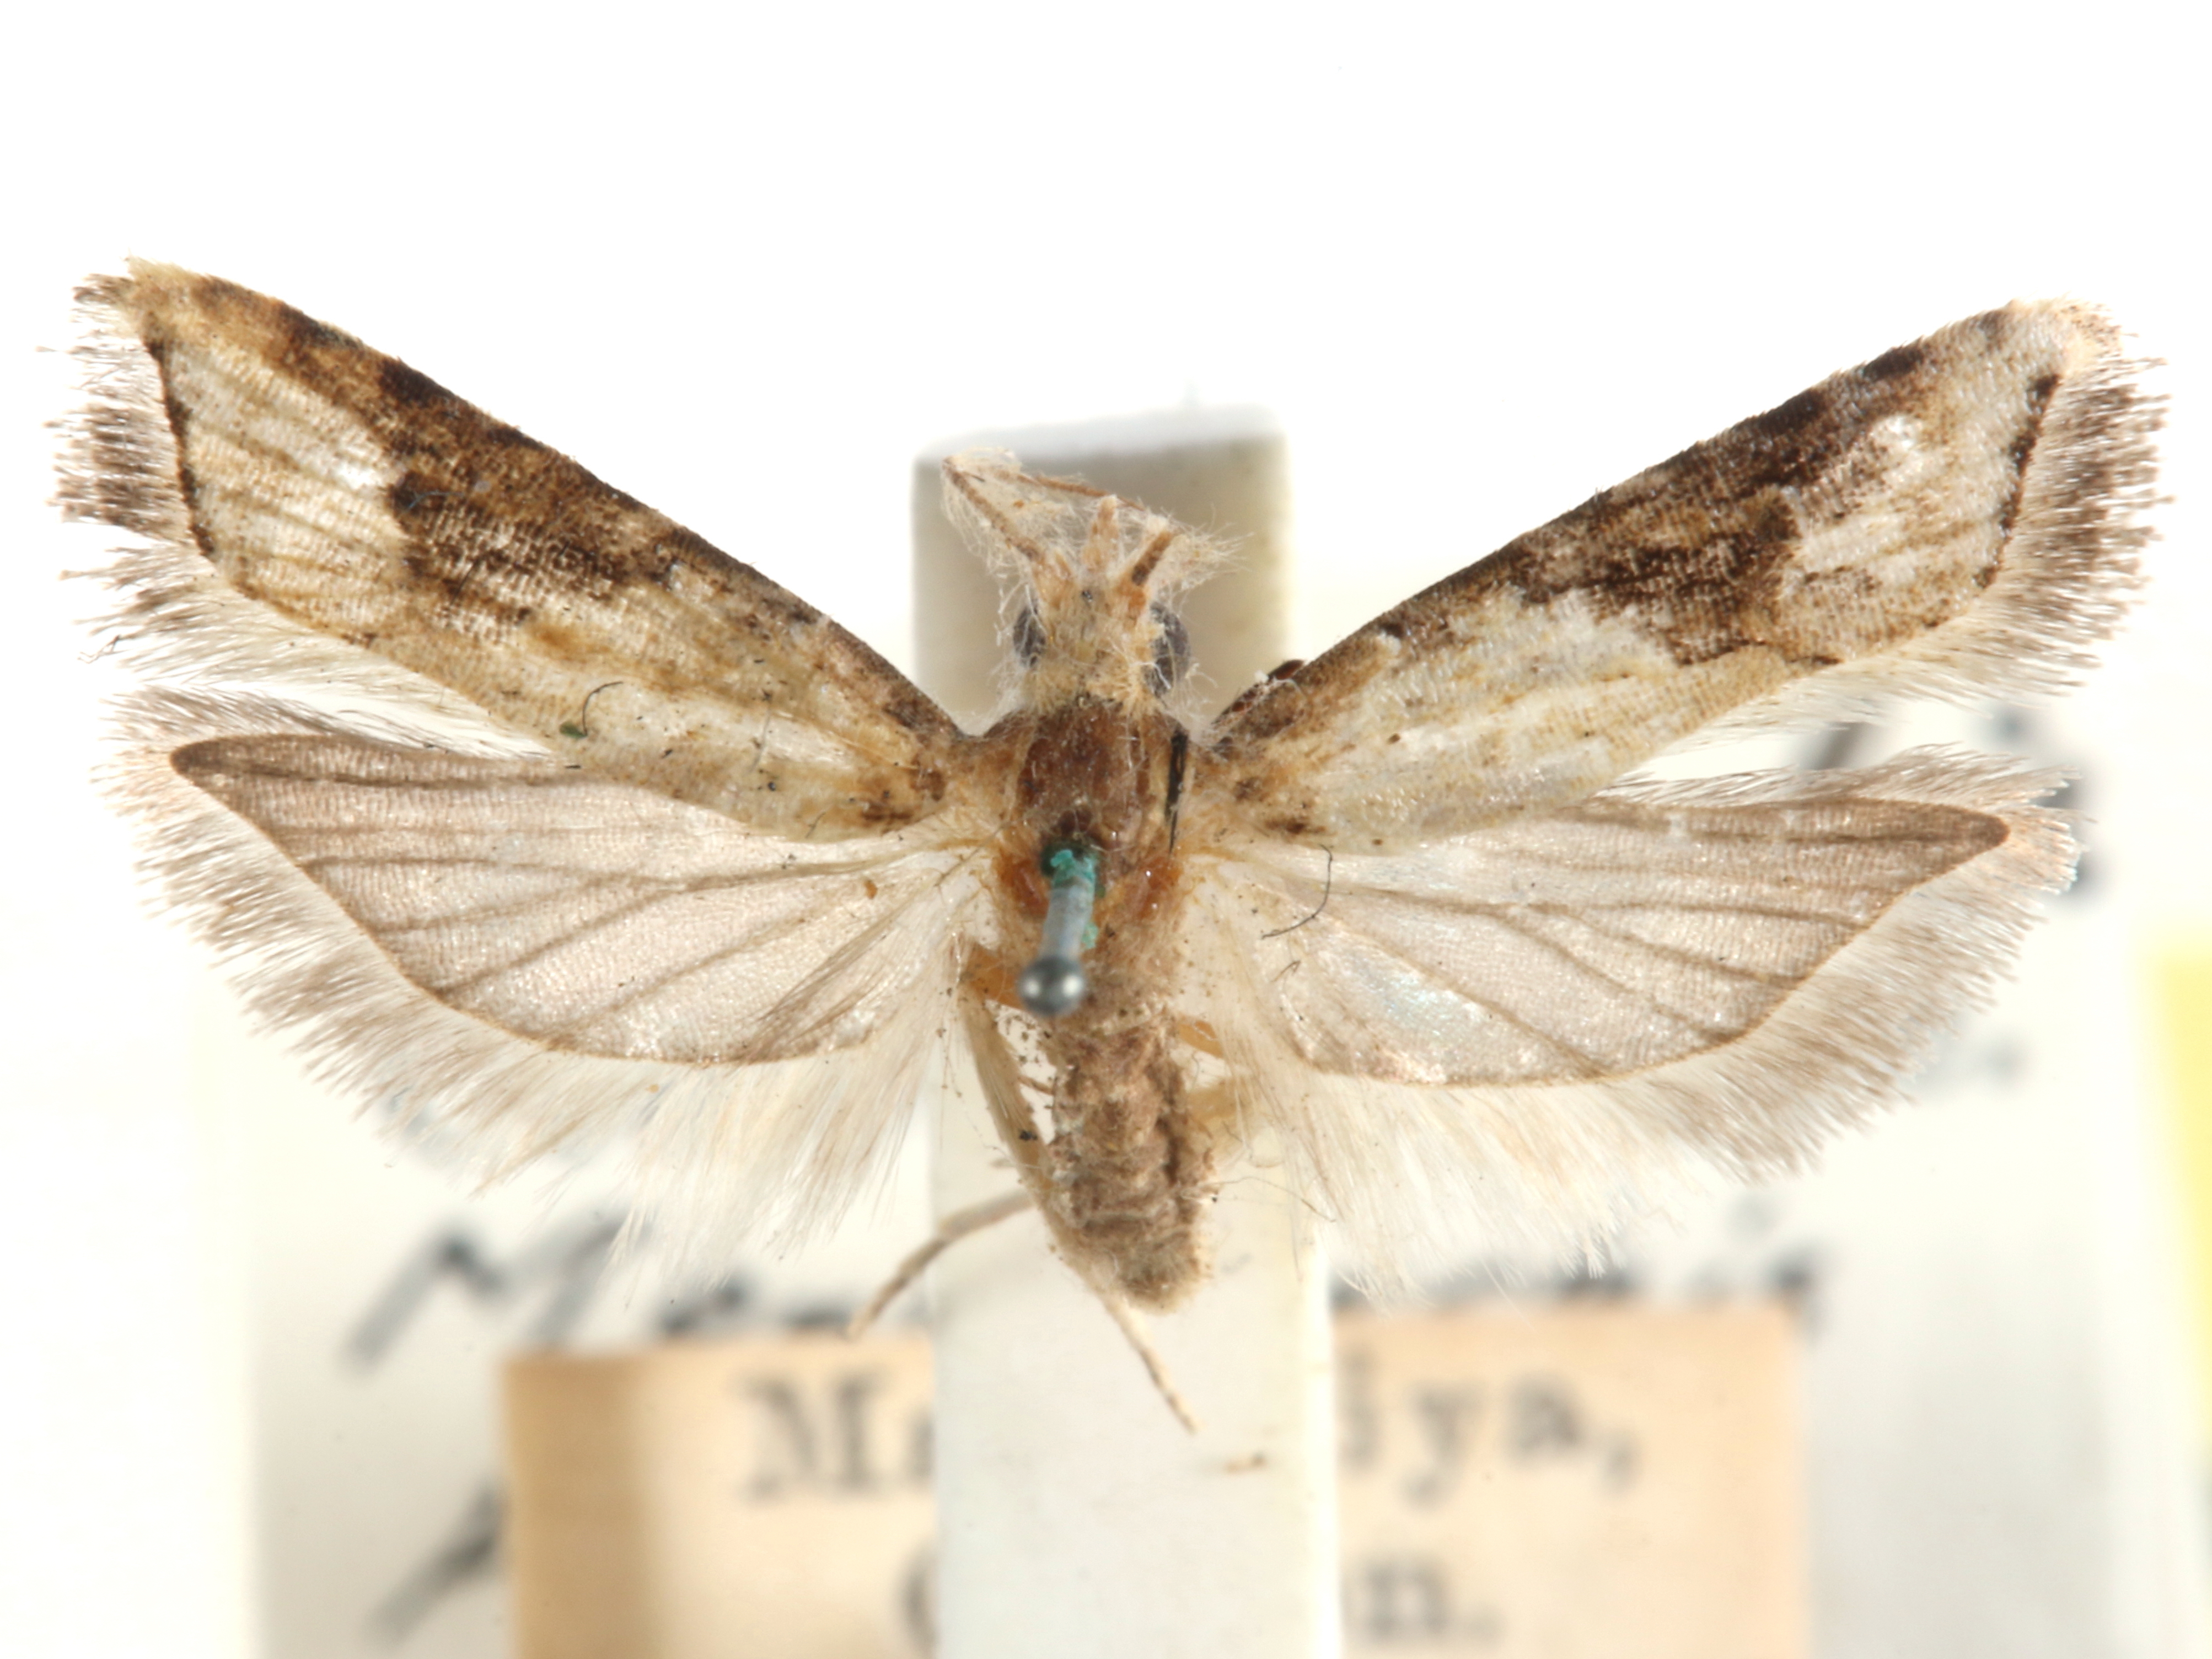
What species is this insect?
Campylarchis phaeodelta
